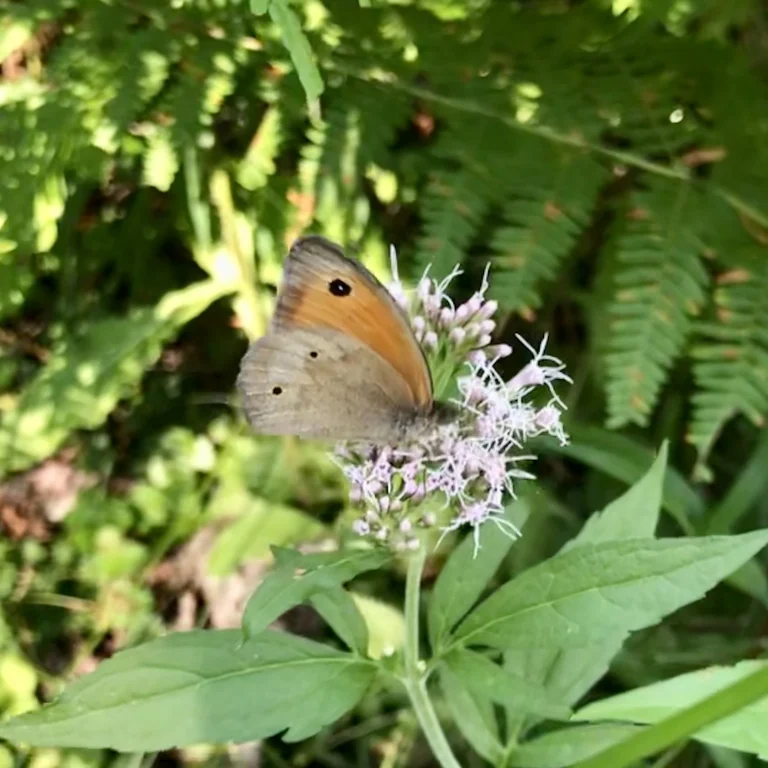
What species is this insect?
Maniola jurtina
